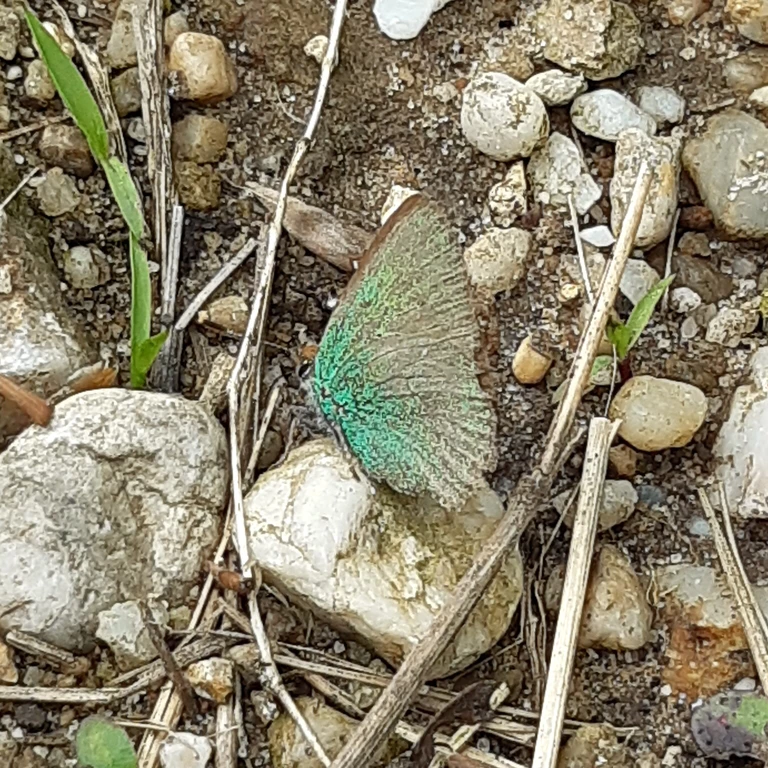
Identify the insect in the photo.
Callophrys rubi
